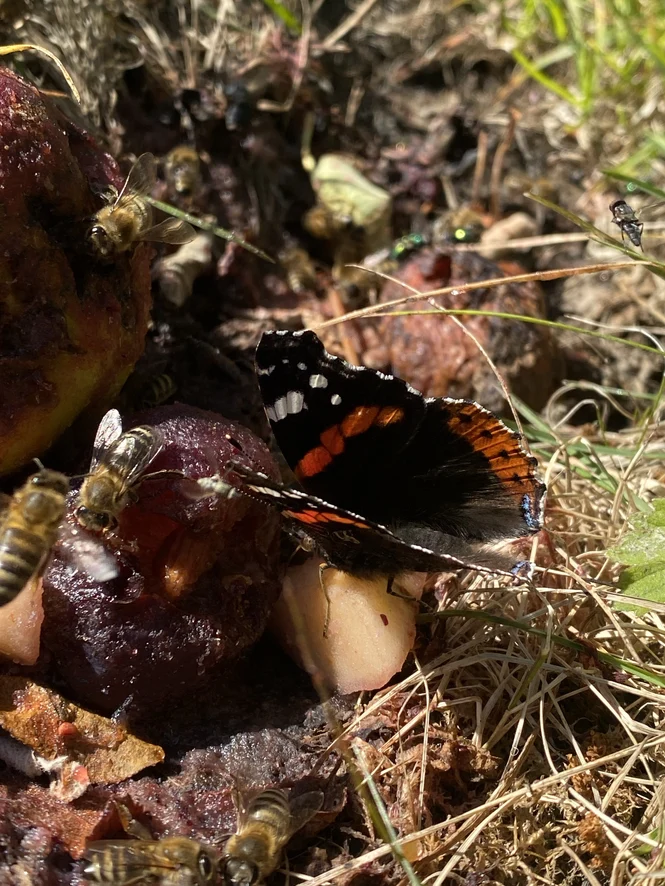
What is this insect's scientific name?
Vanessa atalanta
